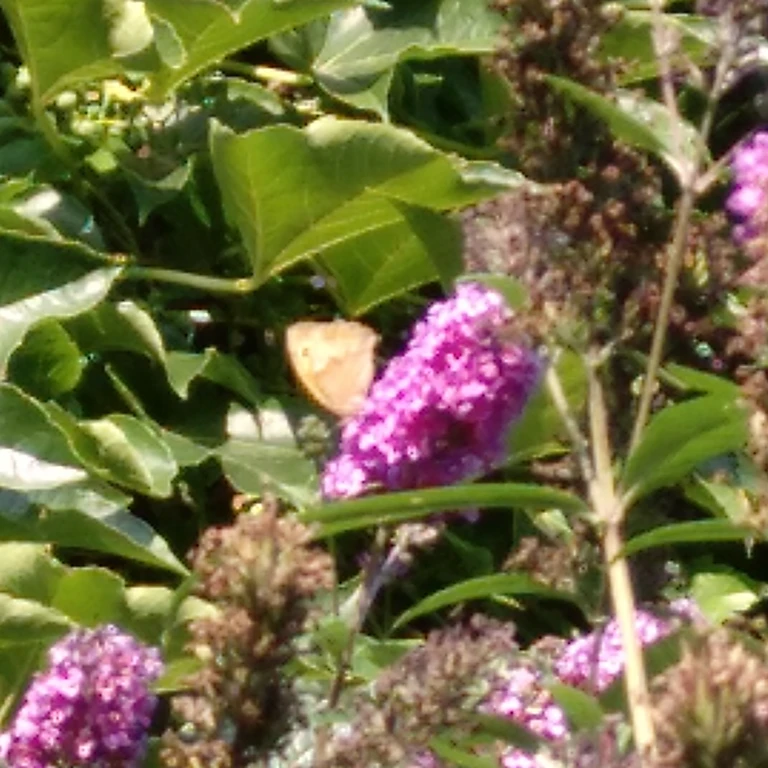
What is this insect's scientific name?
Maniola jurtina
